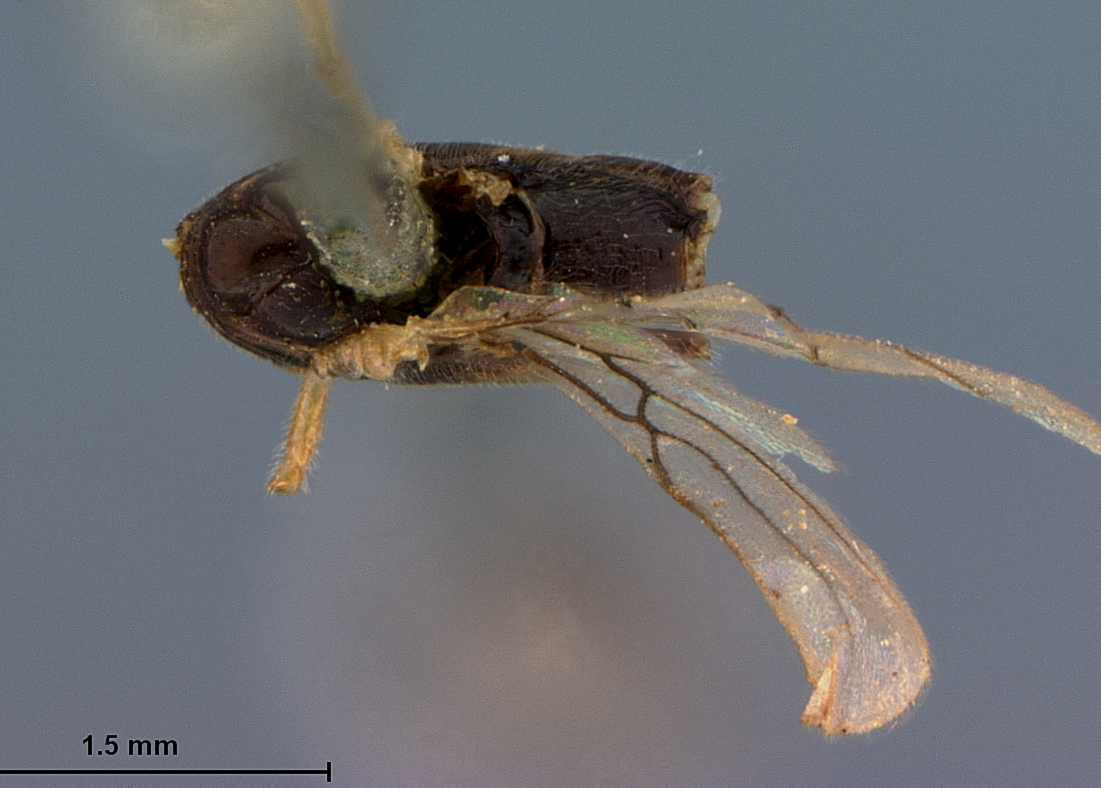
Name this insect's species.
Macrocentrus atratus
